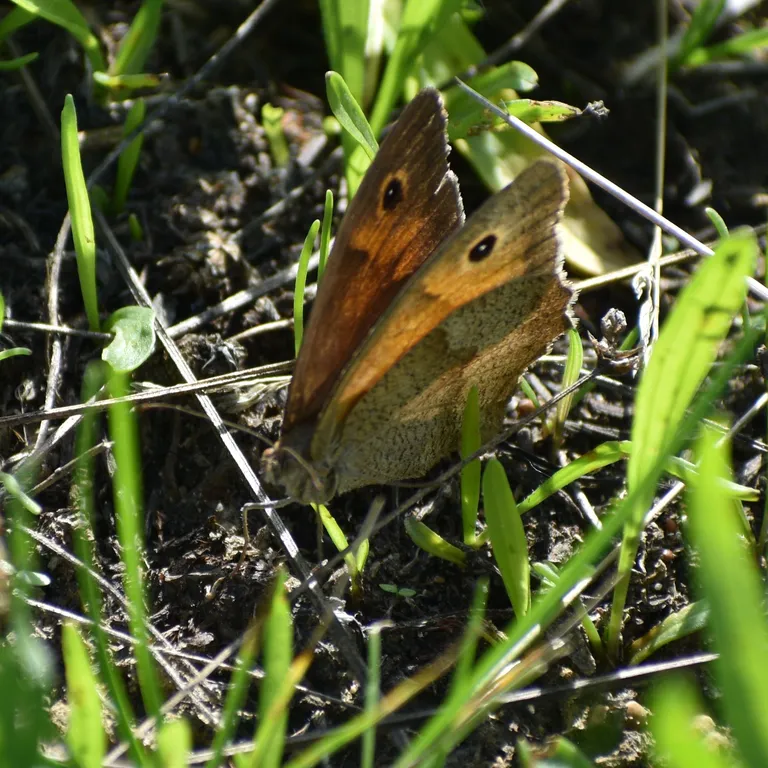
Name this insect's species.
Maniola jurtina
